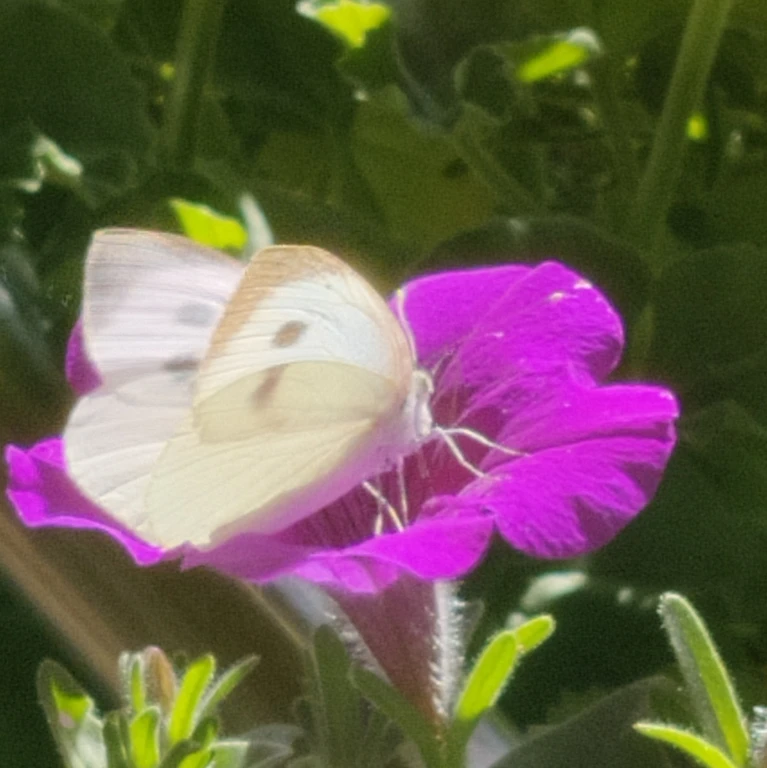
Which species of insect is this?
Pieris brassicae
